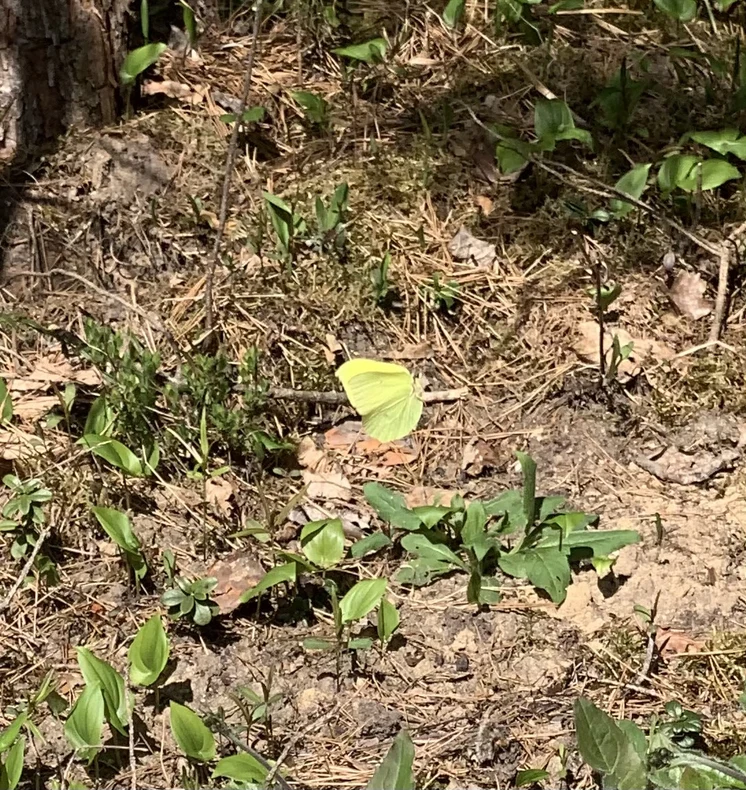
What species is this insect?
Gonepteryx rhamni
